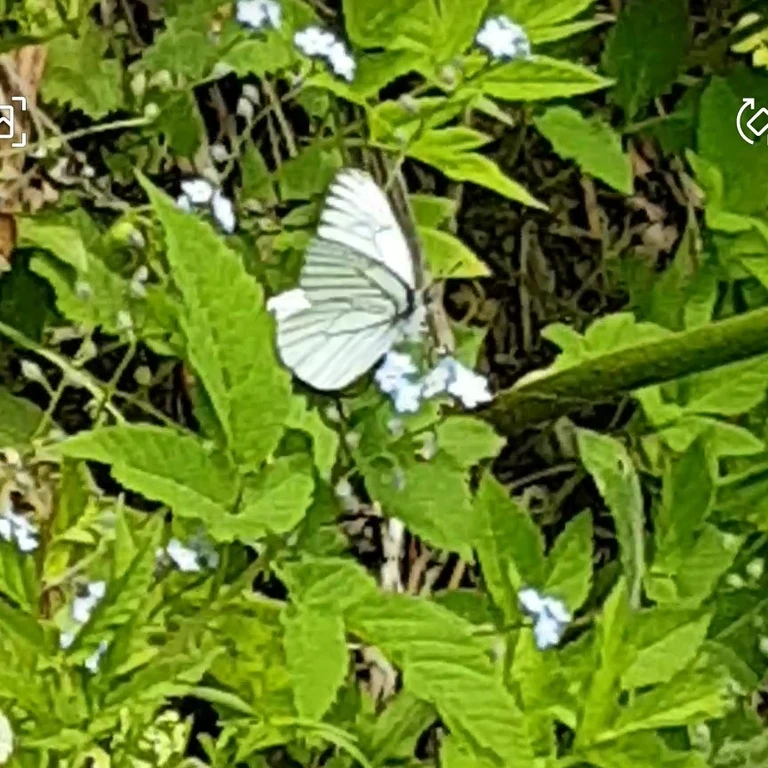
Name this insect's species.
Aporia crataegi
